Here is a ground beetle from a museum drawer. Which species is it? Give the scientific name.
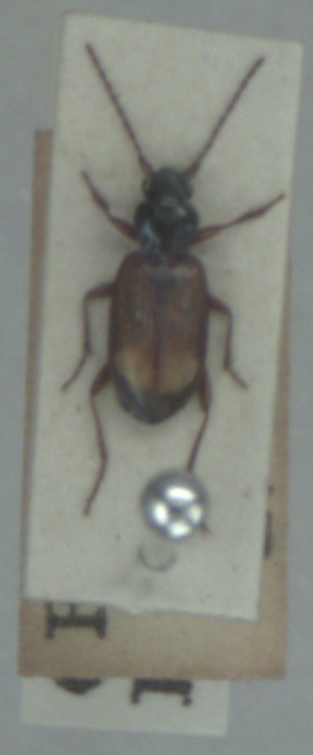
Bembidion saxatile
